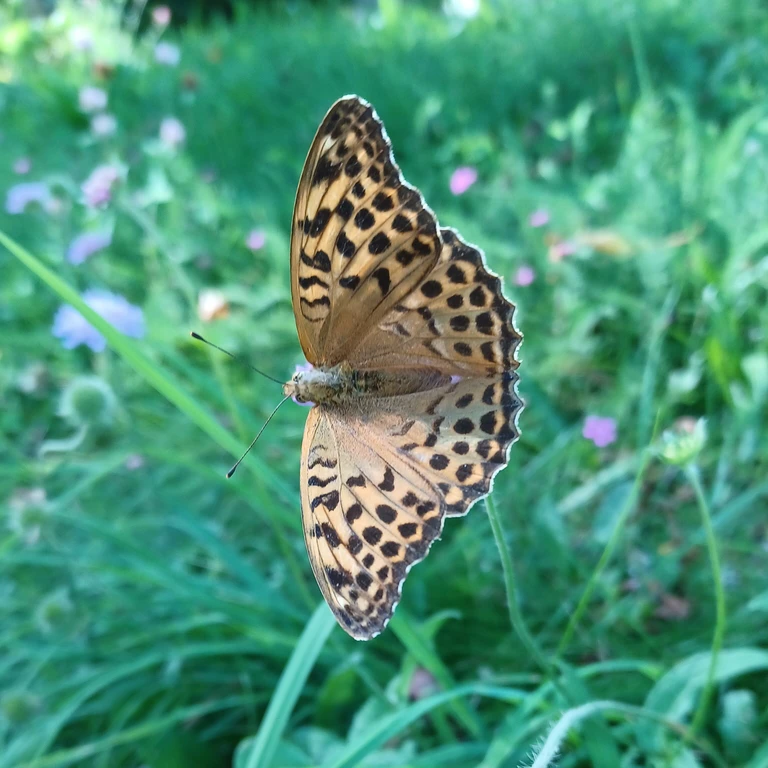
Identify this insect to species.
Argynnis paphia
